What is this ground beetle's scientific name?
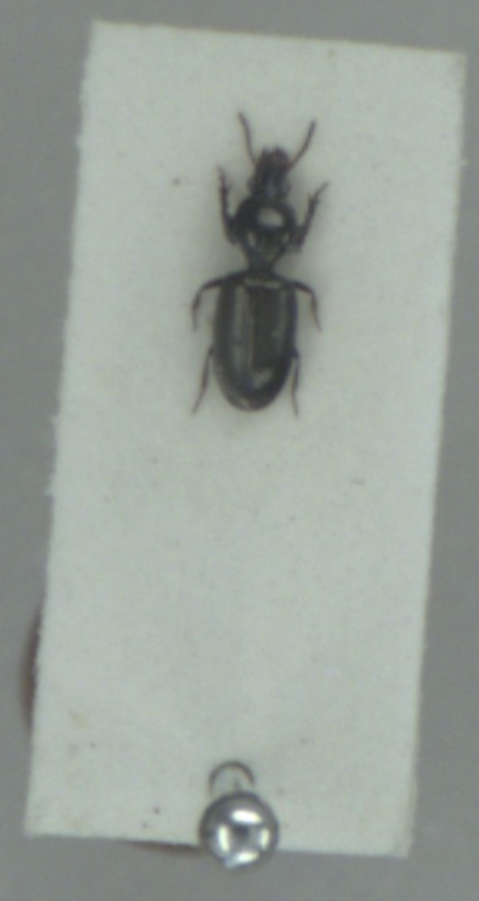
Dyschirius salinus
